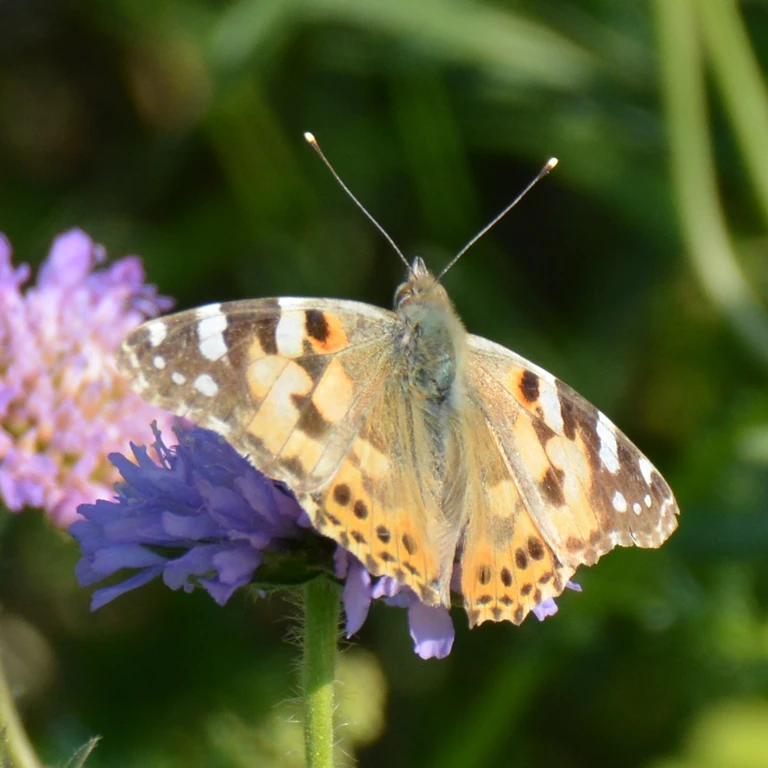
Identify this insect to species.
Vanessa cardui
